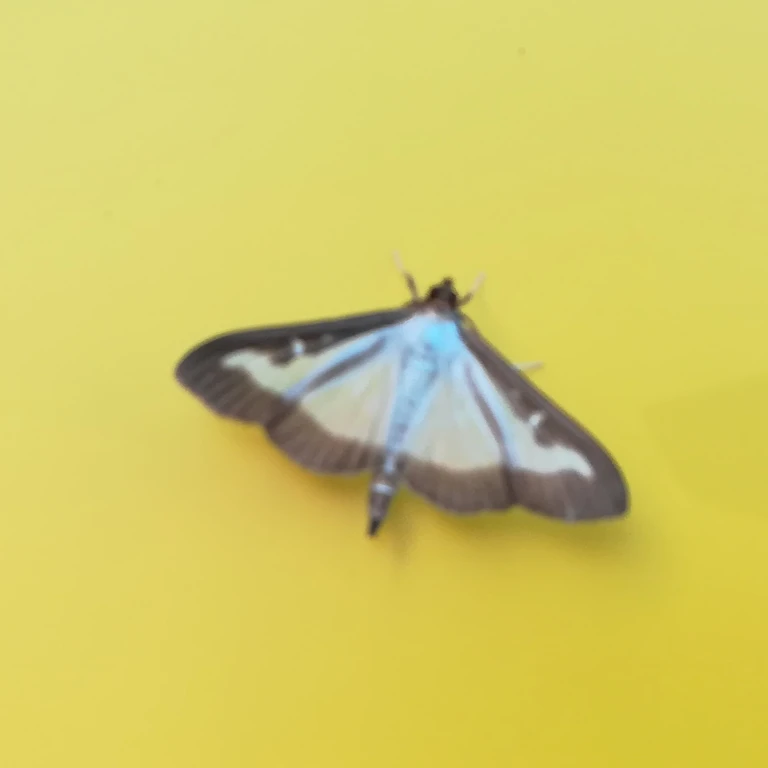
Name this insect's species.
Cydalima perspectalis
